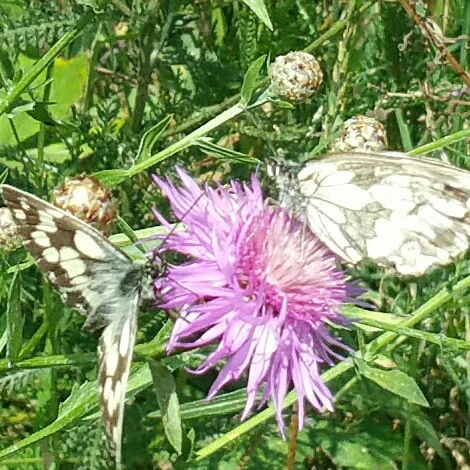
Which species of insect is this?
Melanargia galathea
